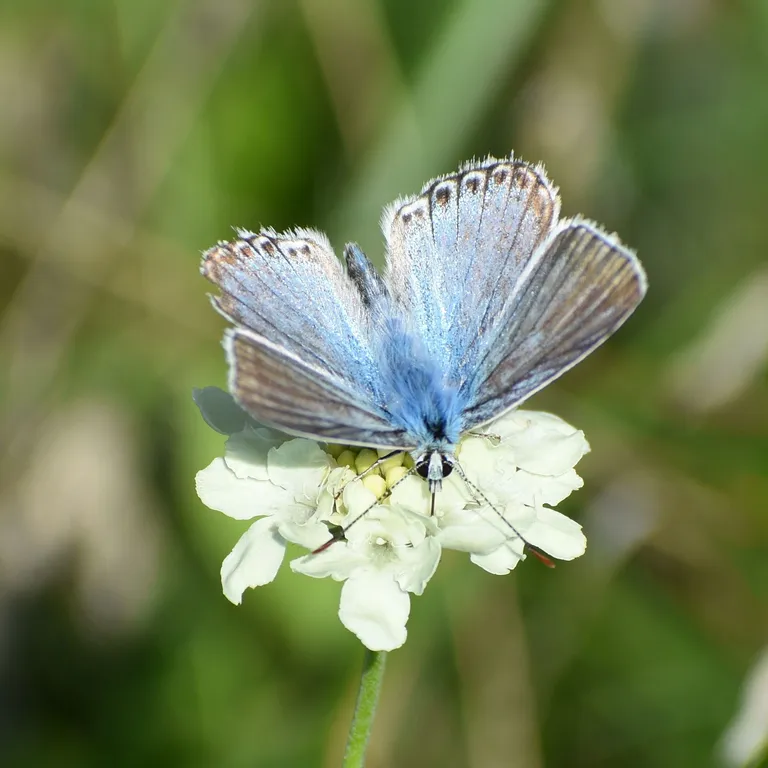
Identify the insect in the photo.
Lysandra coridon
